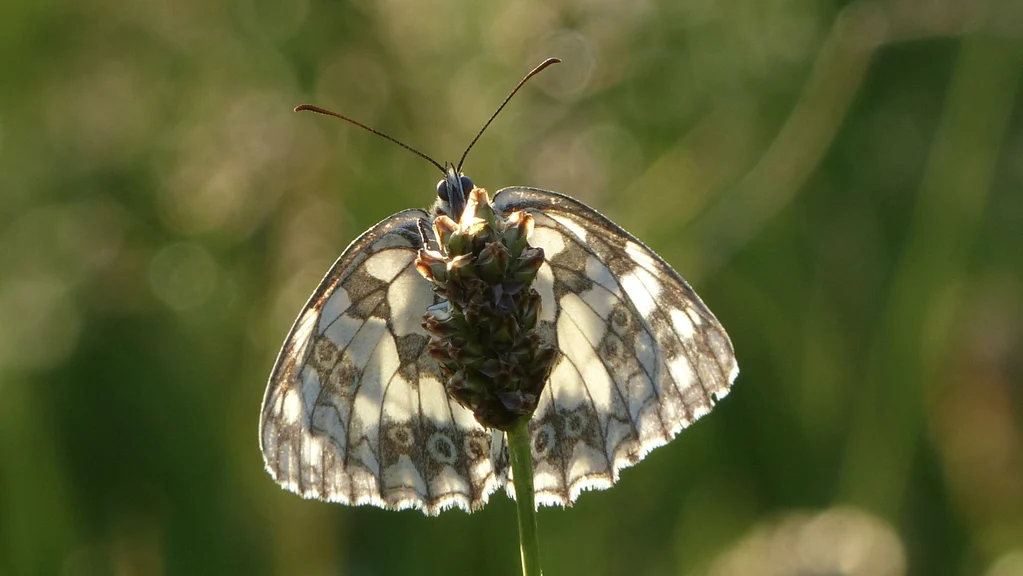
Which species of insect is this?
Melanargia galathea
